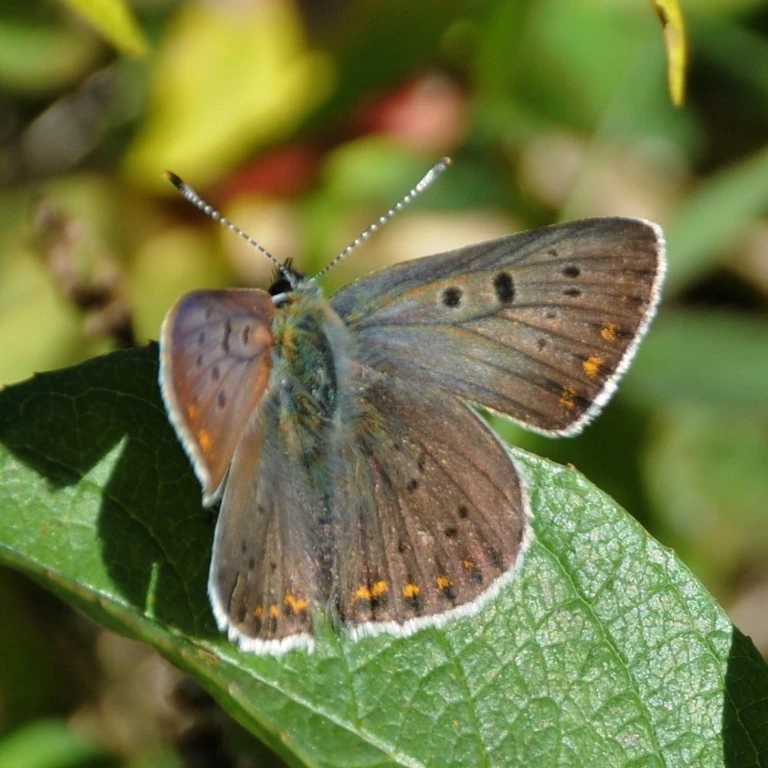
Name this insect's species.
Lycaena tityrus (also Loweia tityrus)
